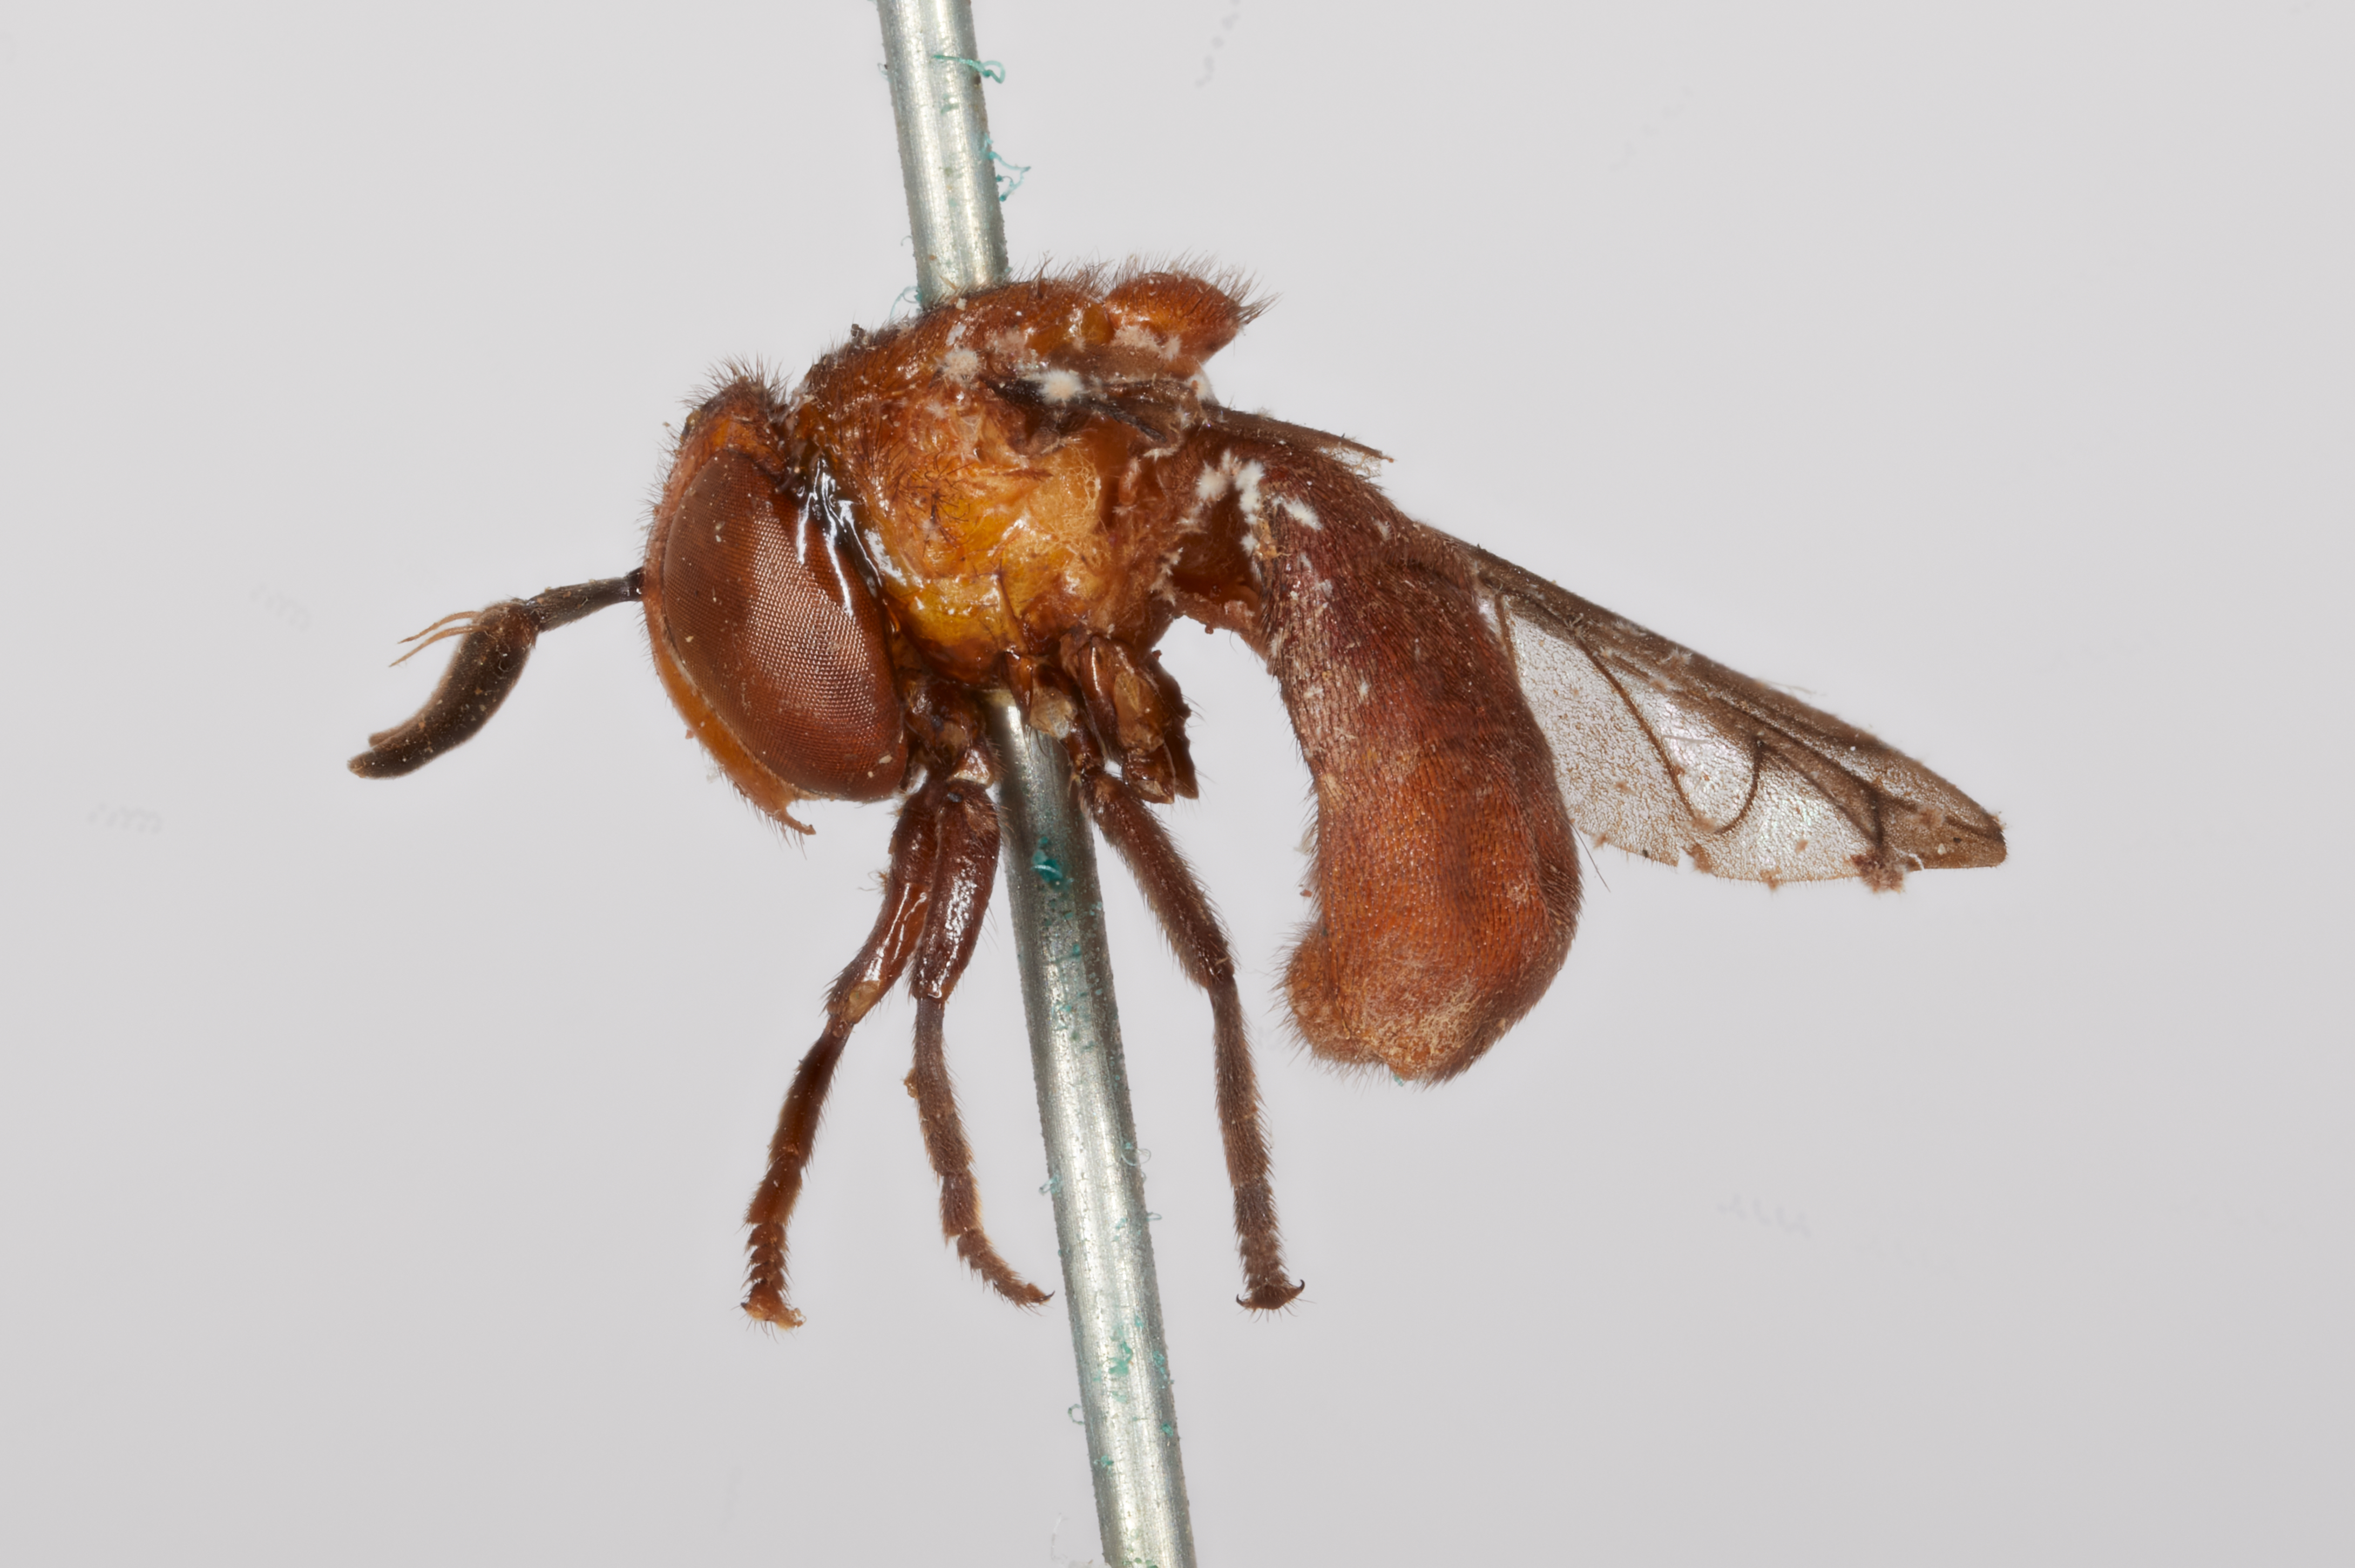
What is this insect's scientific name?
Microdon falcatus
